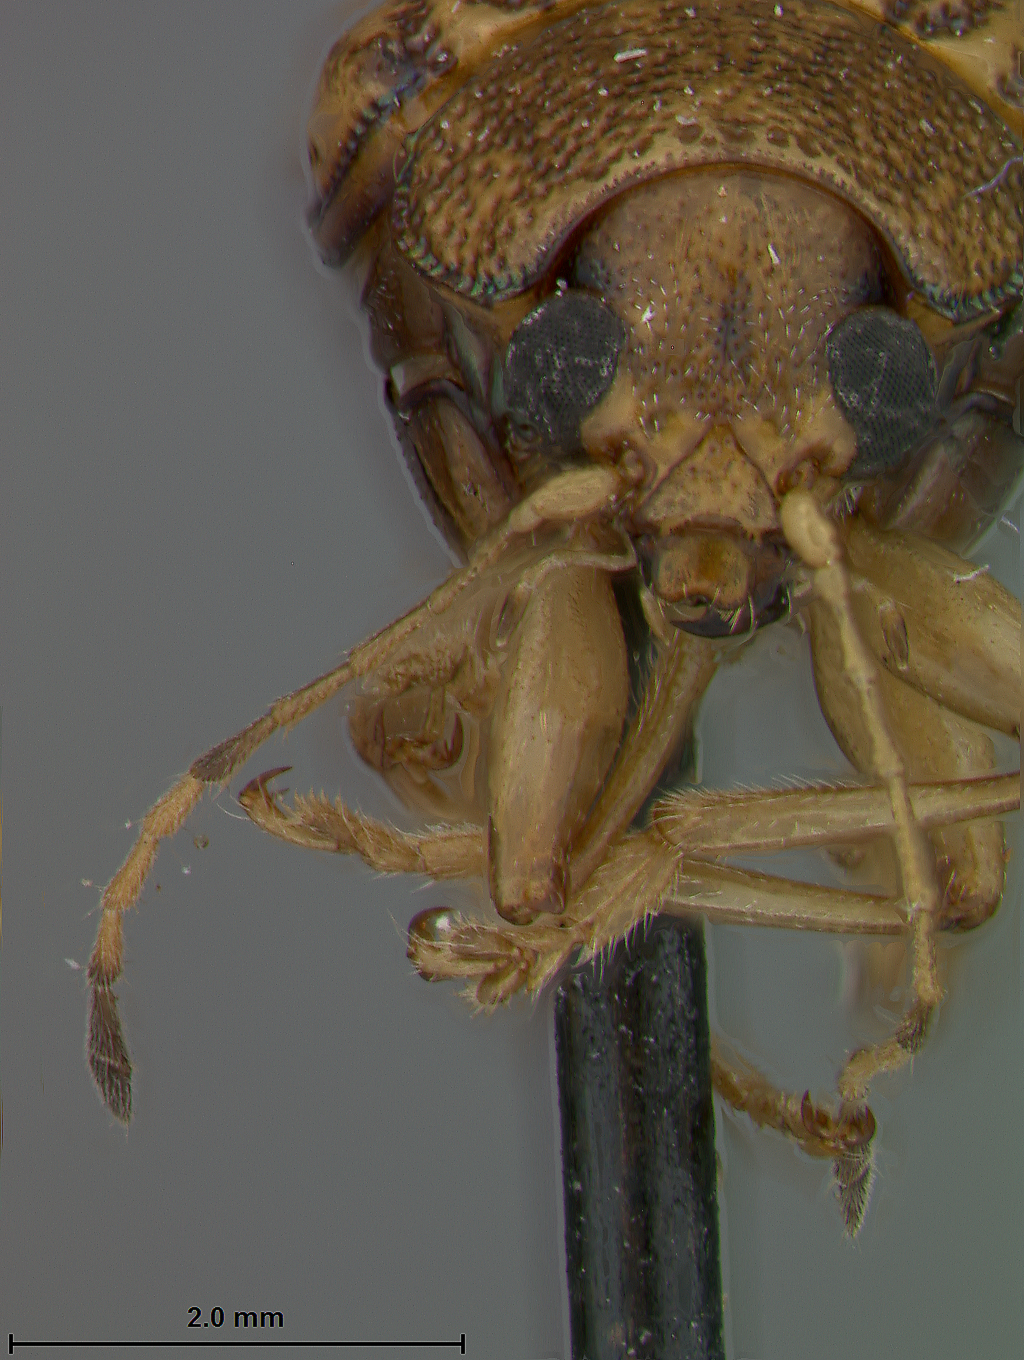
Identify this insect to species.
Colaspis blakeae
